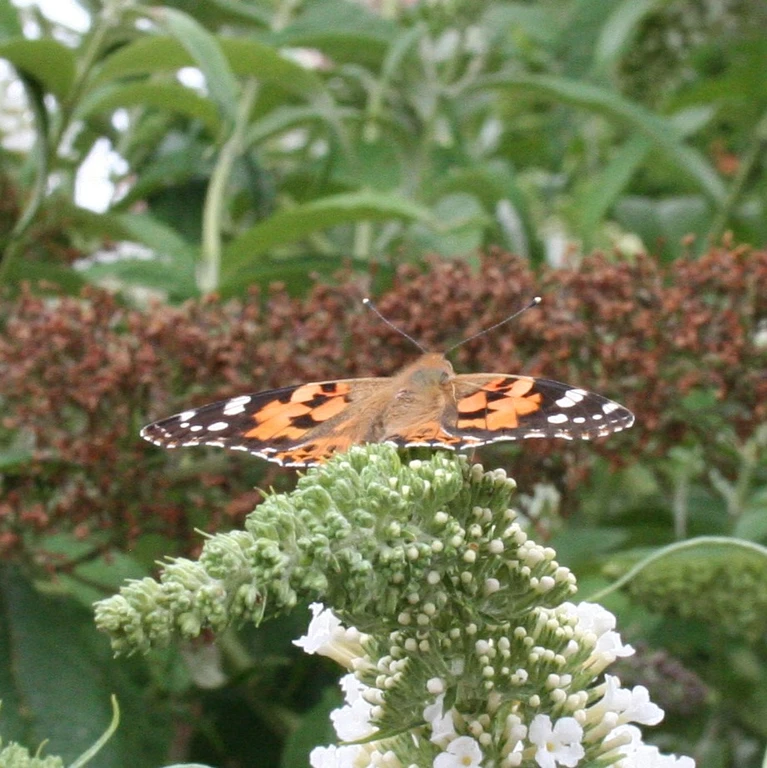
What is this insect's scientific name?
Vanessa cardui
